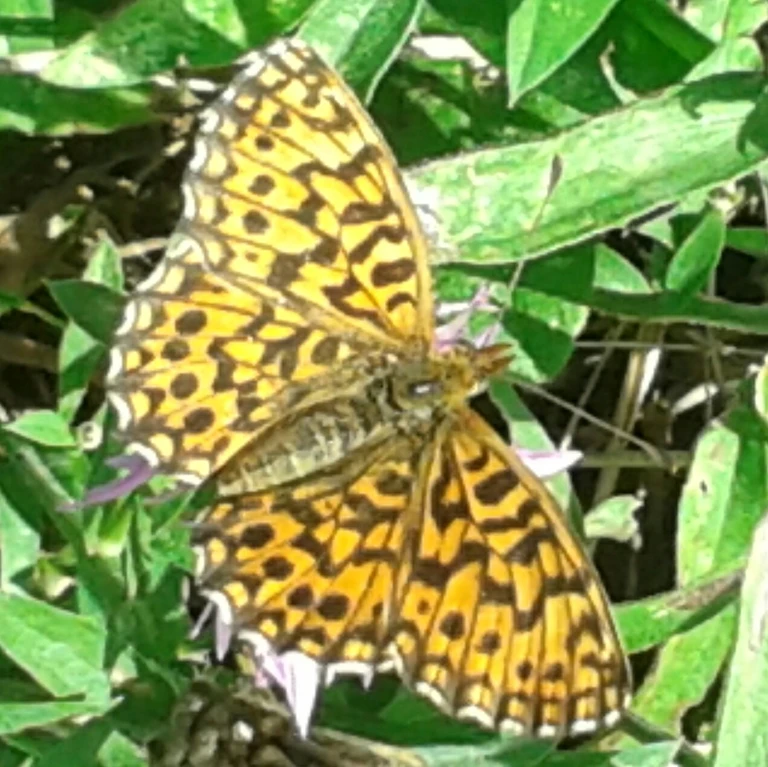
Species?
Boloria dia
